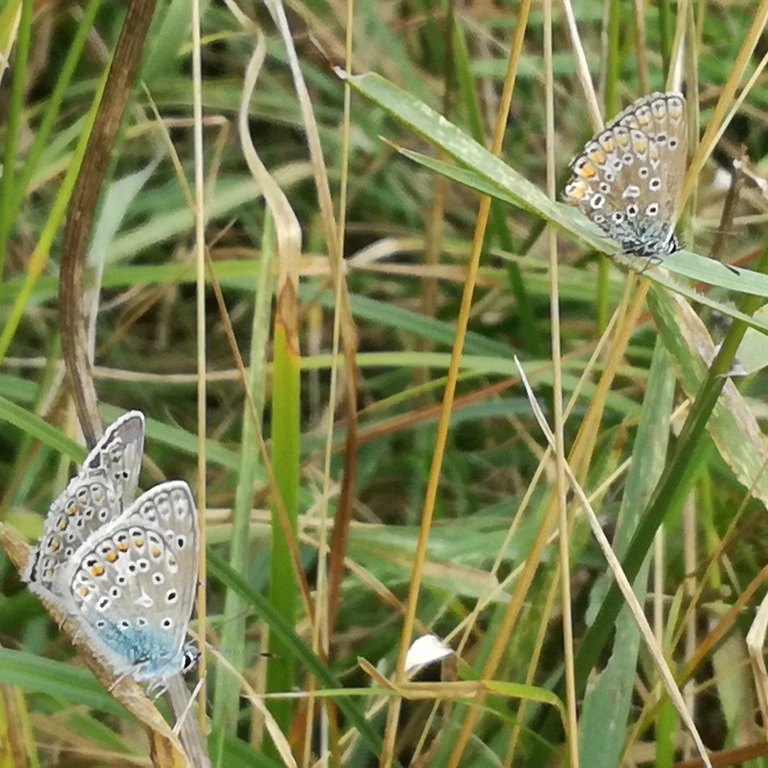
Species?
Polyommatus icarus
